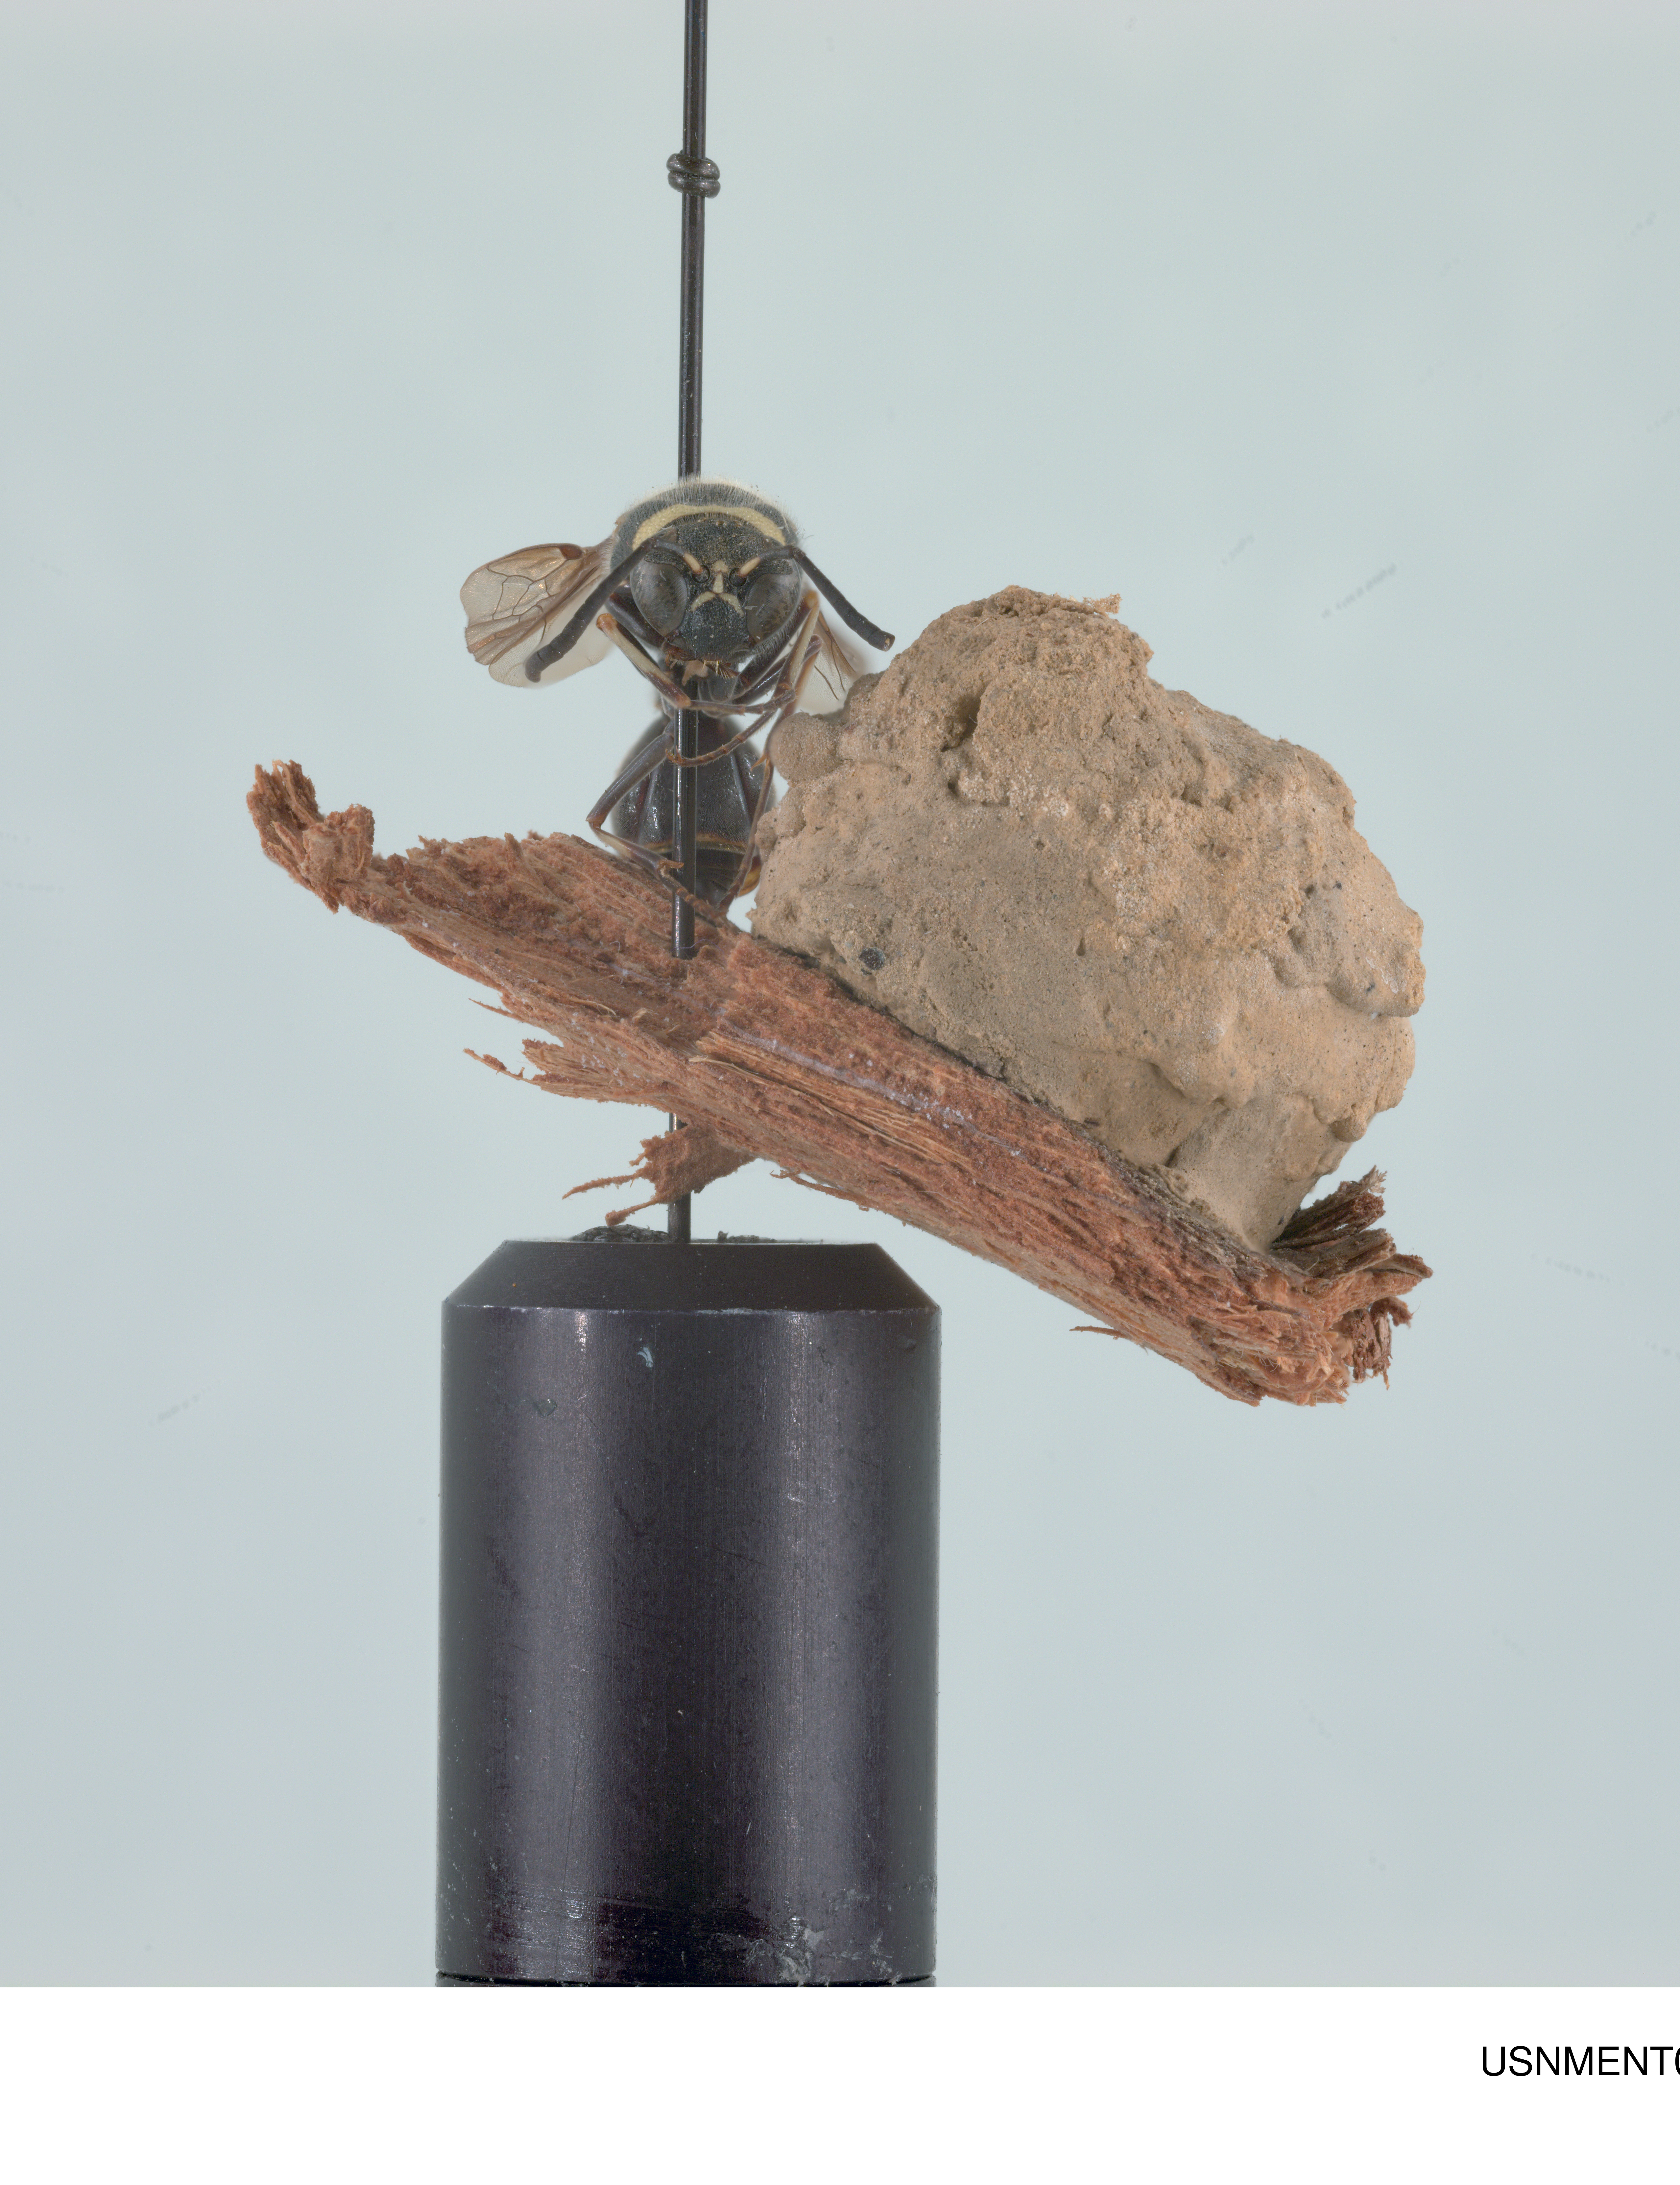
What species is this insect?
Eumenes crucifera
